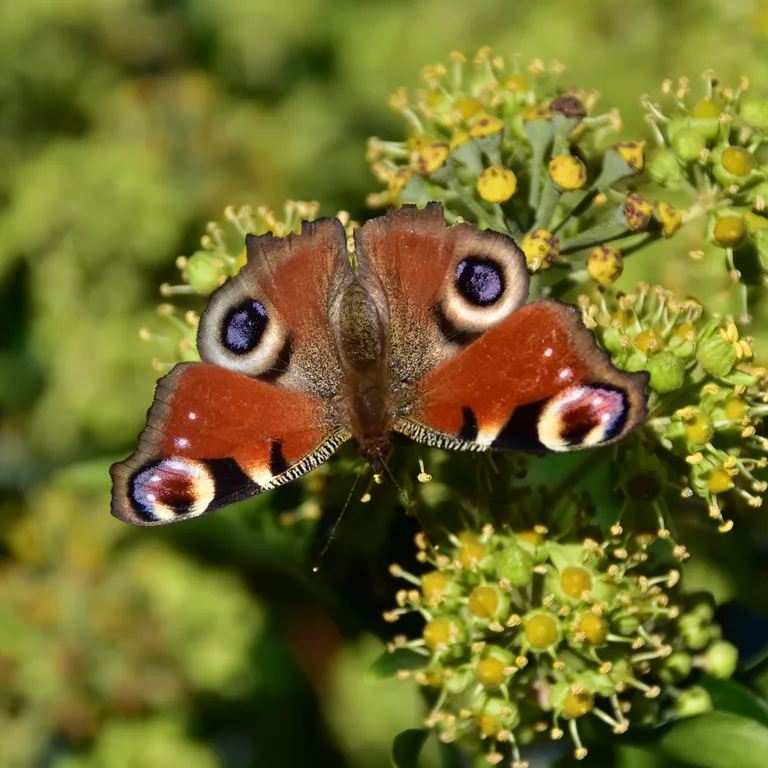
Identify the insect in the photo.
Aglais io
